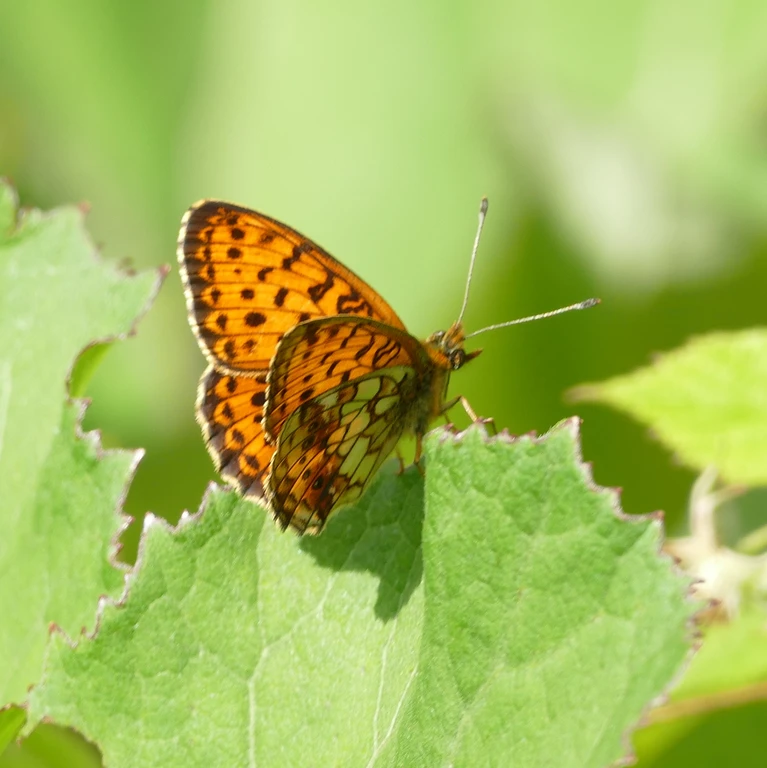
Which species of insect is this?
Brenthis ino
